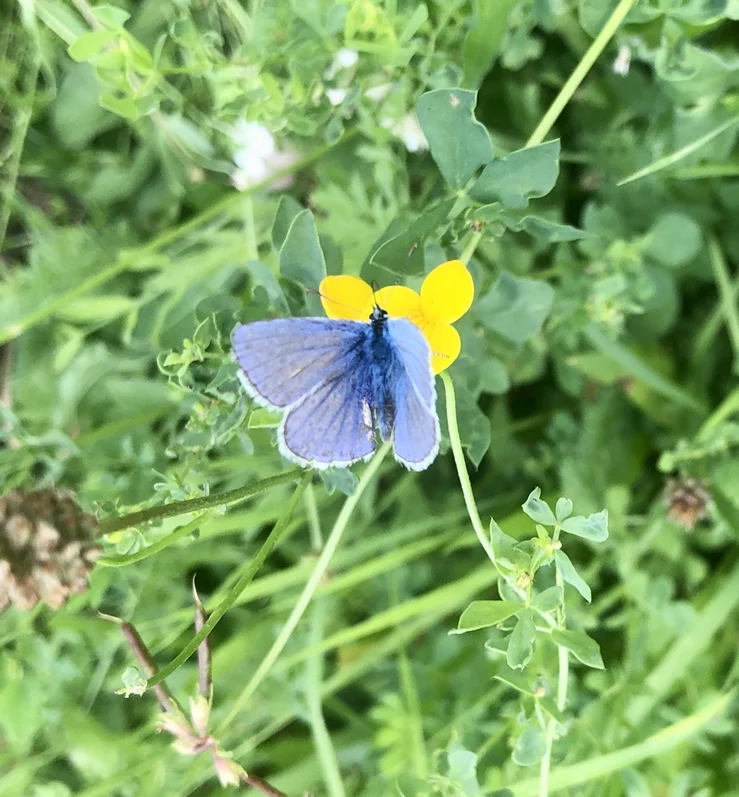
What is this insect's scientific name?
Polyommatus icarus
